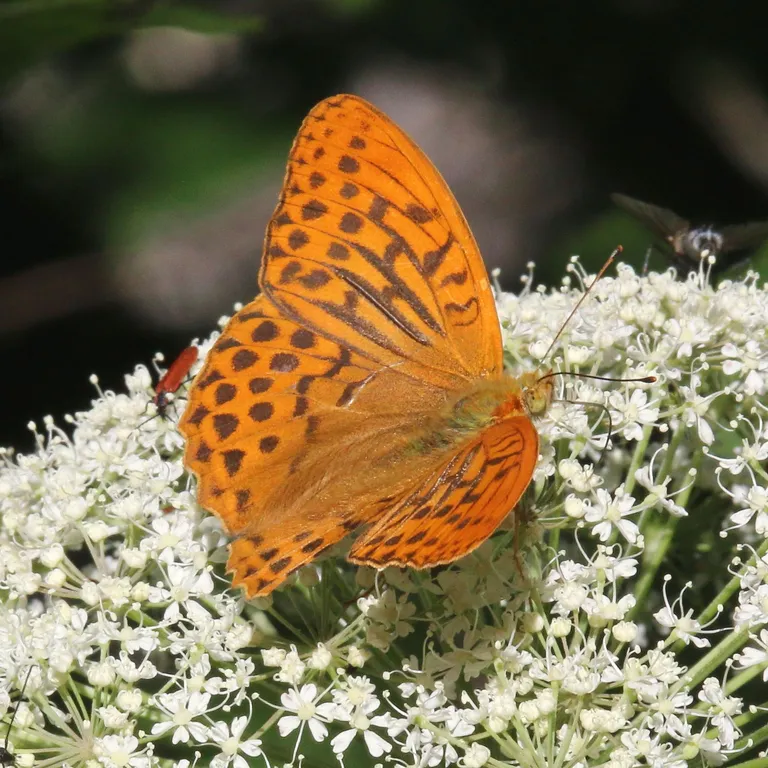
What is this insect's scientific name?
Argynnis paphia
